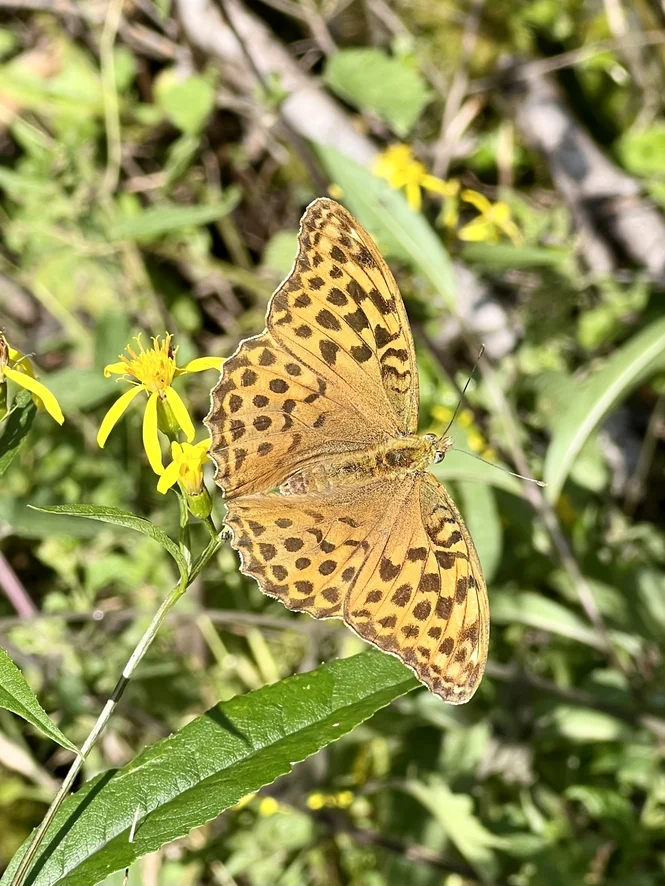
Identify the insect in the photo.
Argynnis paphia
